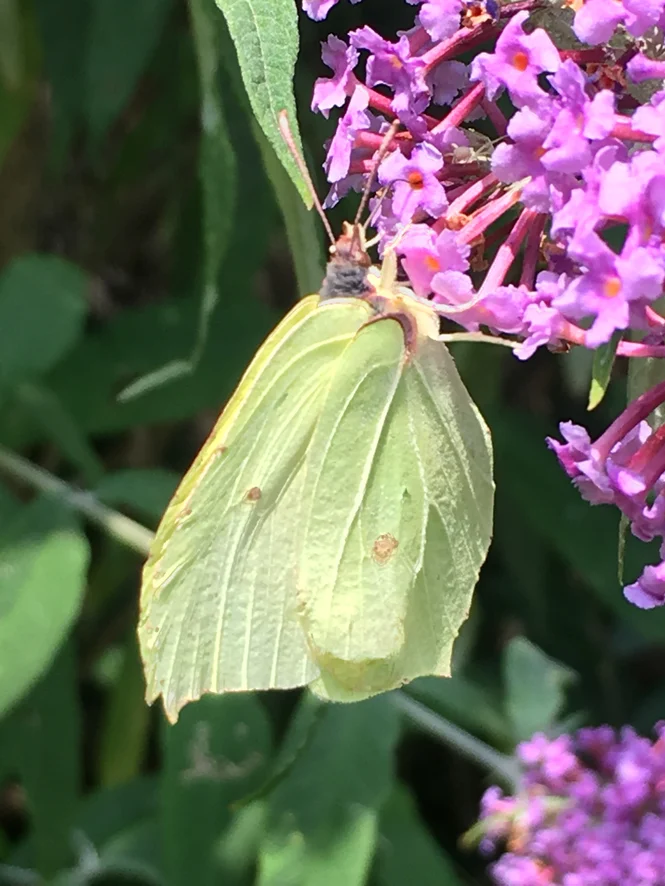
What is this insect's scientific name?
Gonepteryx rhamni
